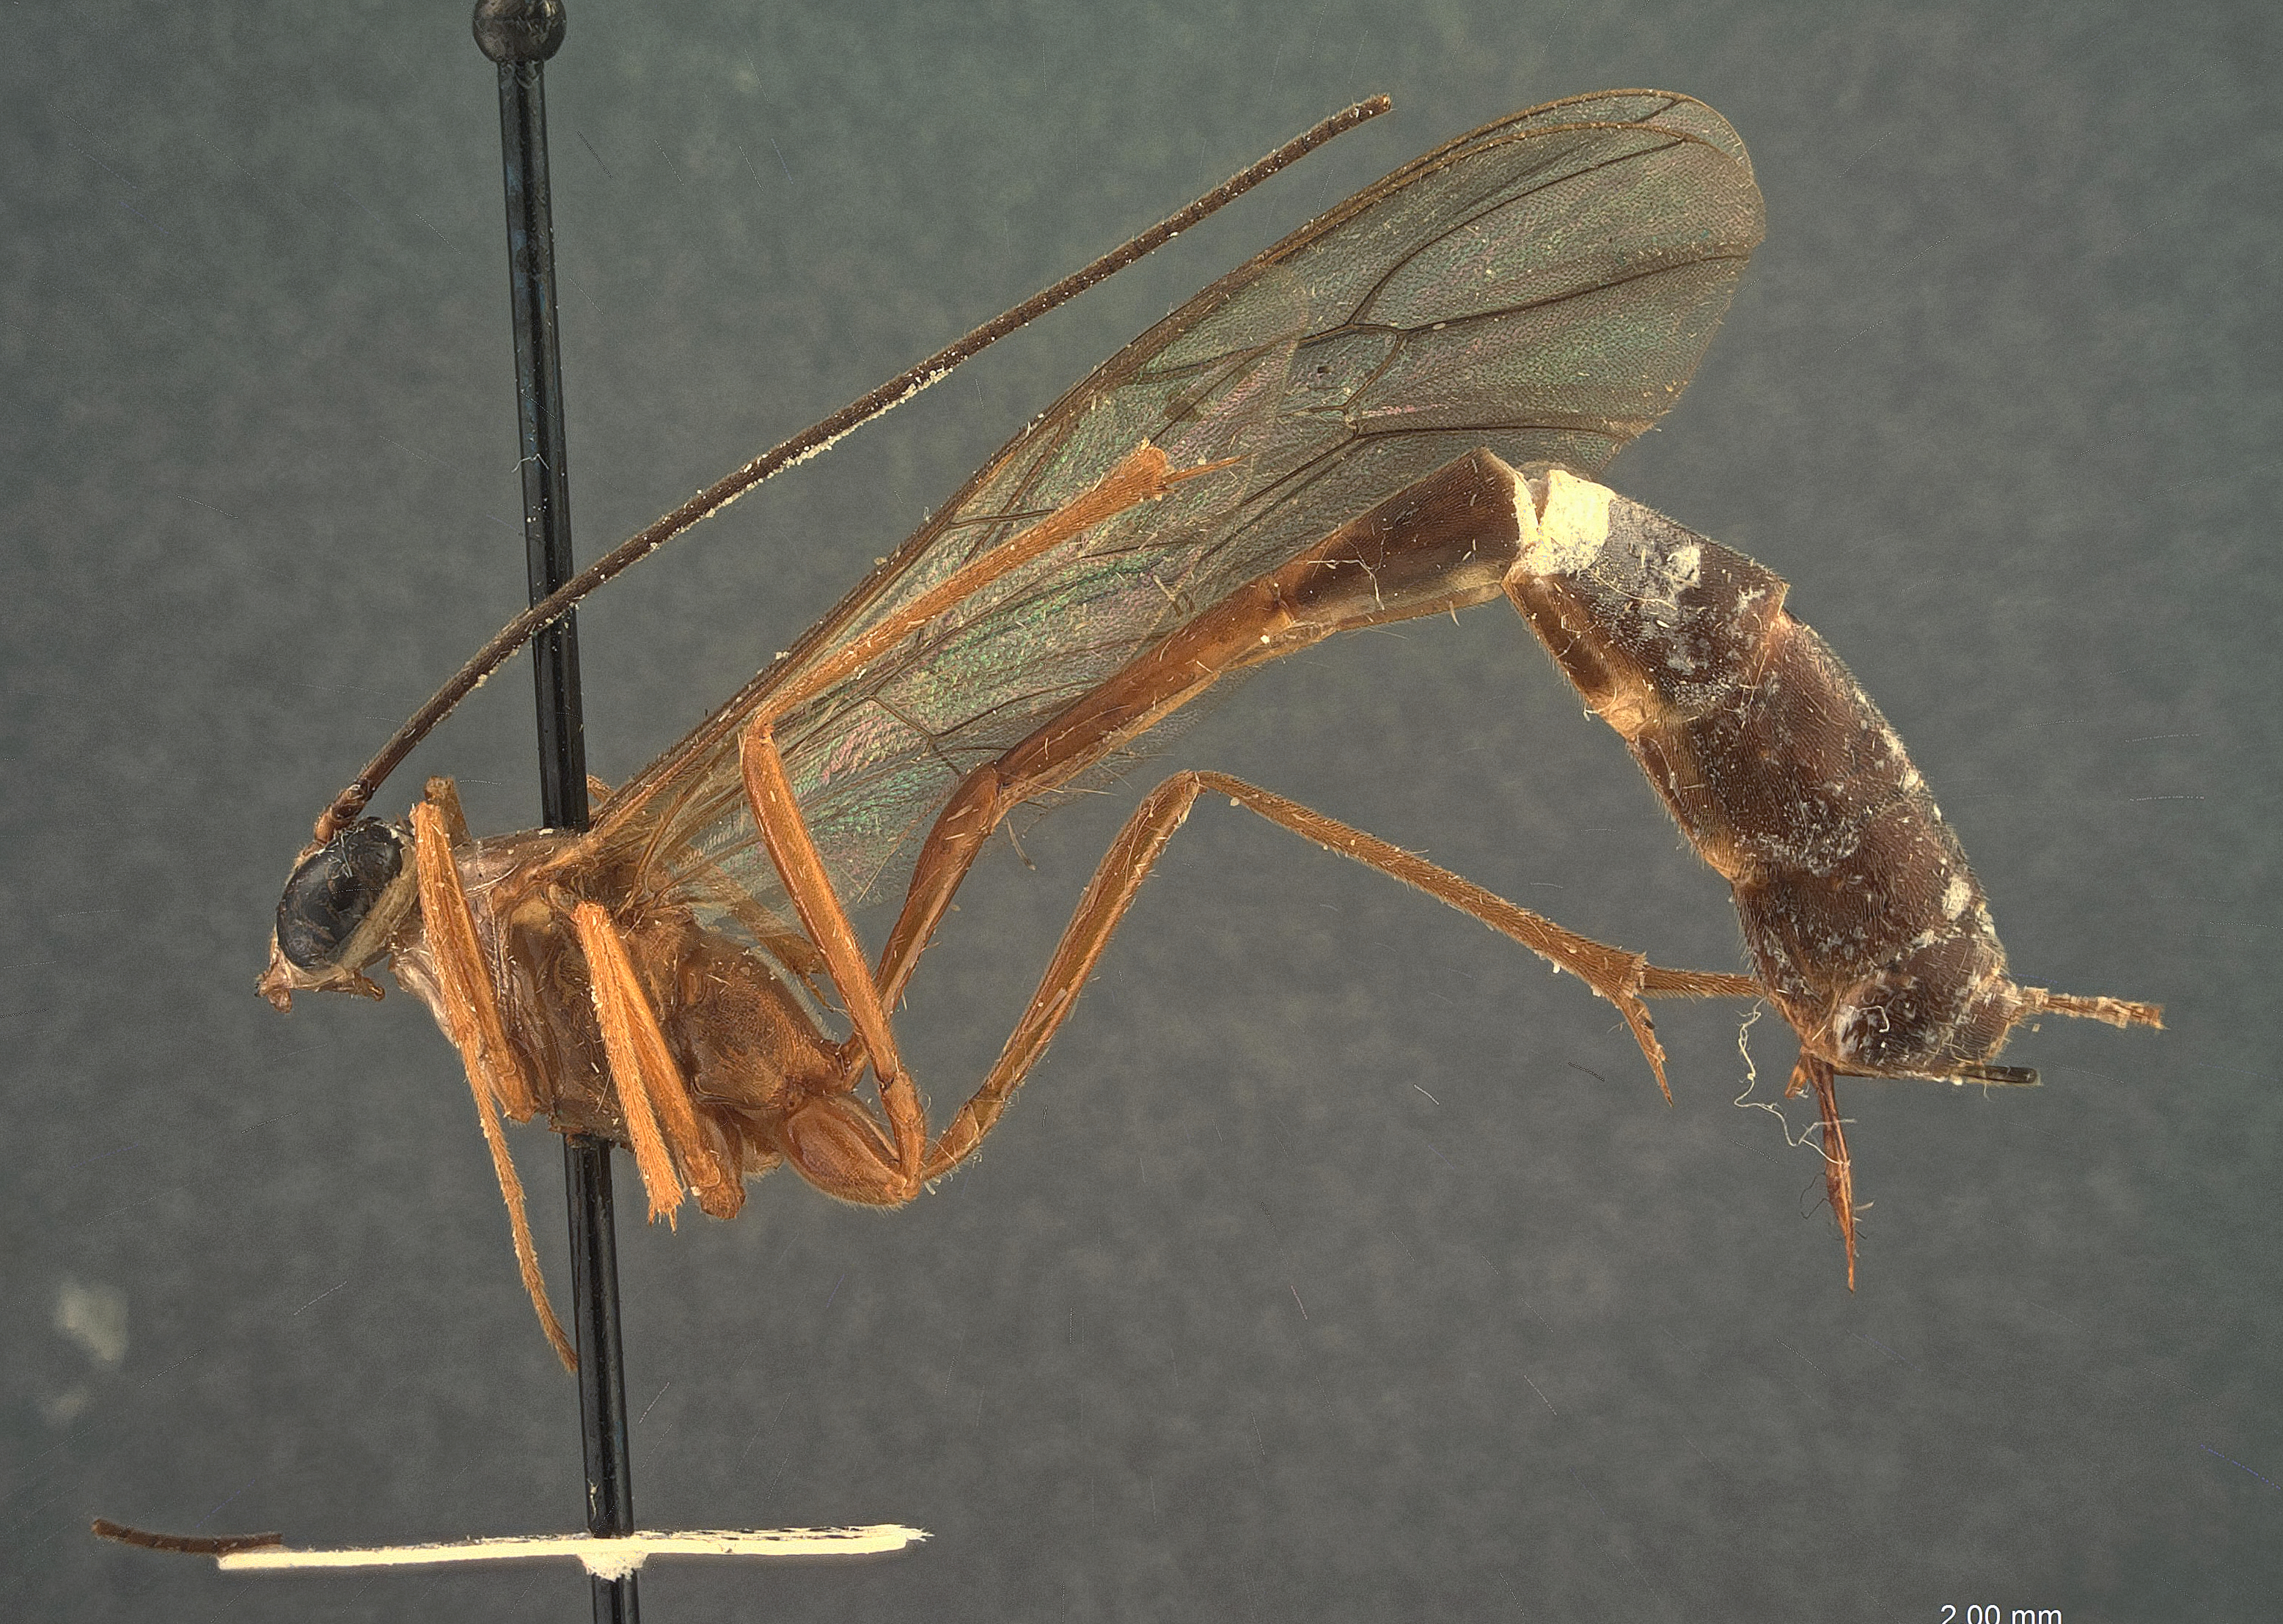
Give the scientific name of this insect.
Enicospilus fuscipennis
